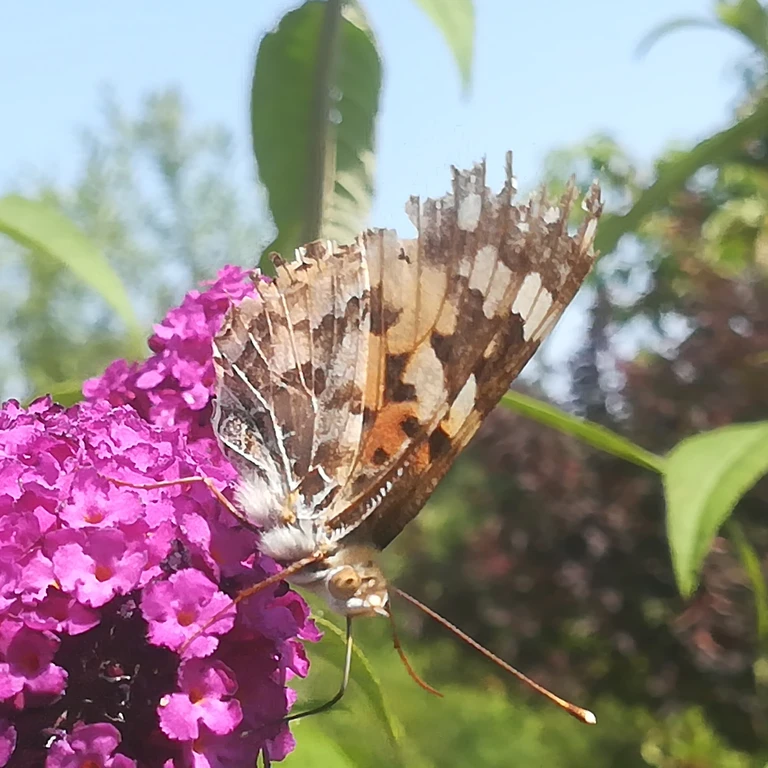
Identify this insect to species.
Vanessa cardui
